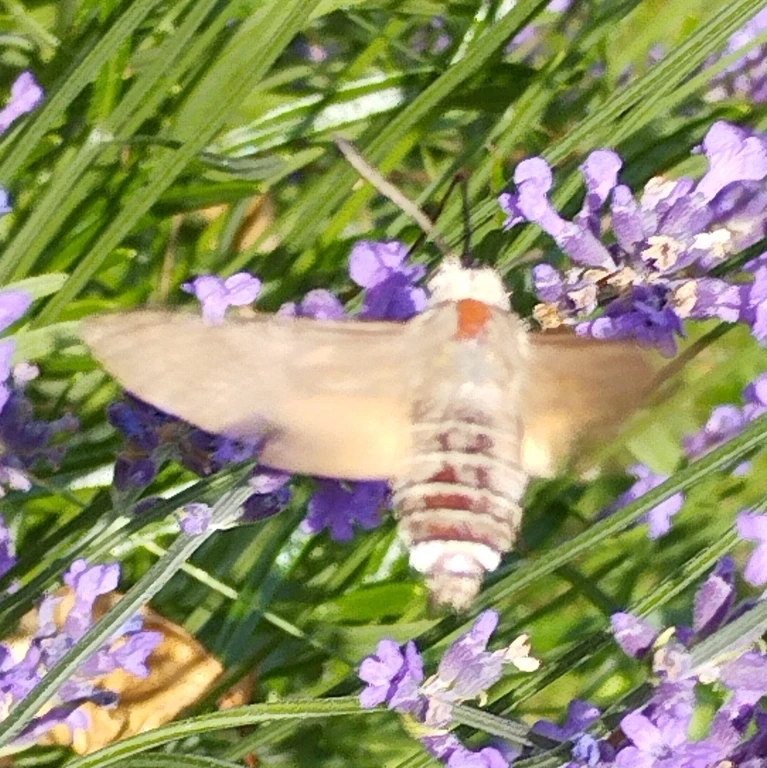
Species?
Macroglossum stellatarum
